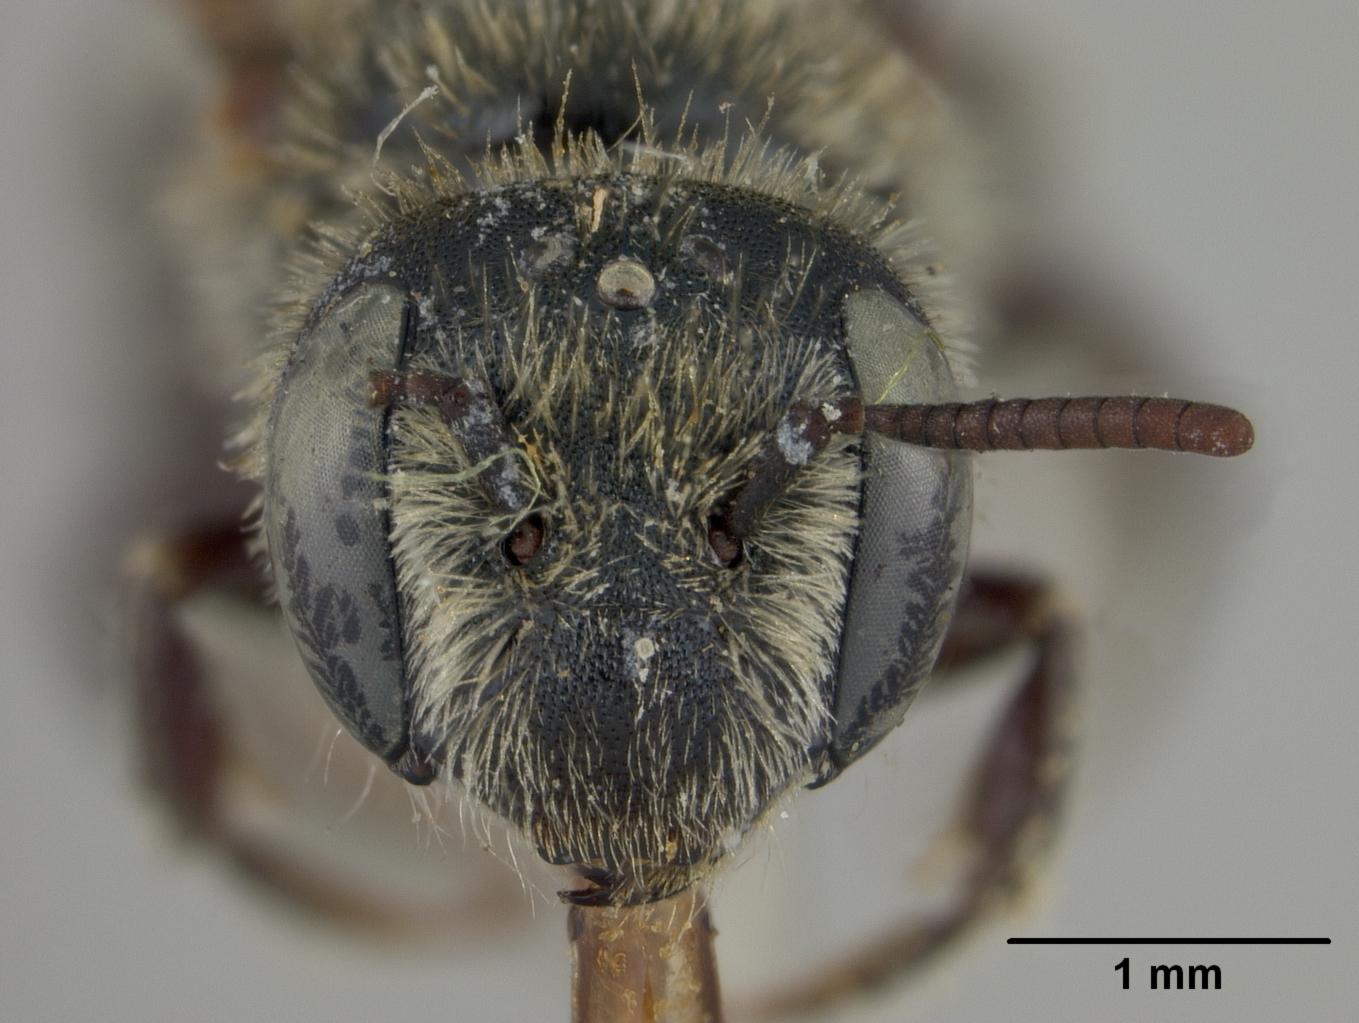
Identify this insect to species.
Osmia besseyae
